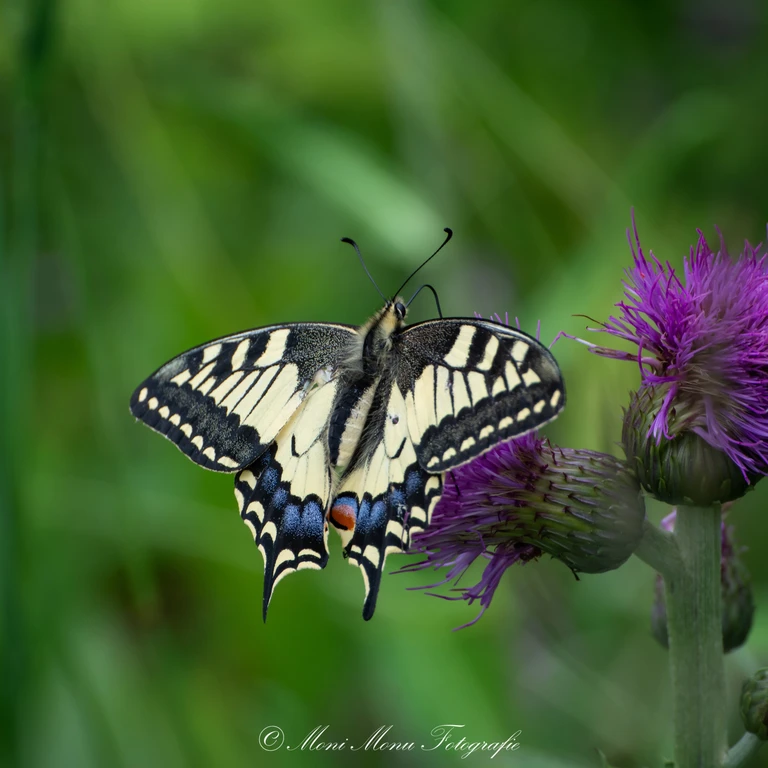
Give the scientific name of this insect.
Papilio machaon
